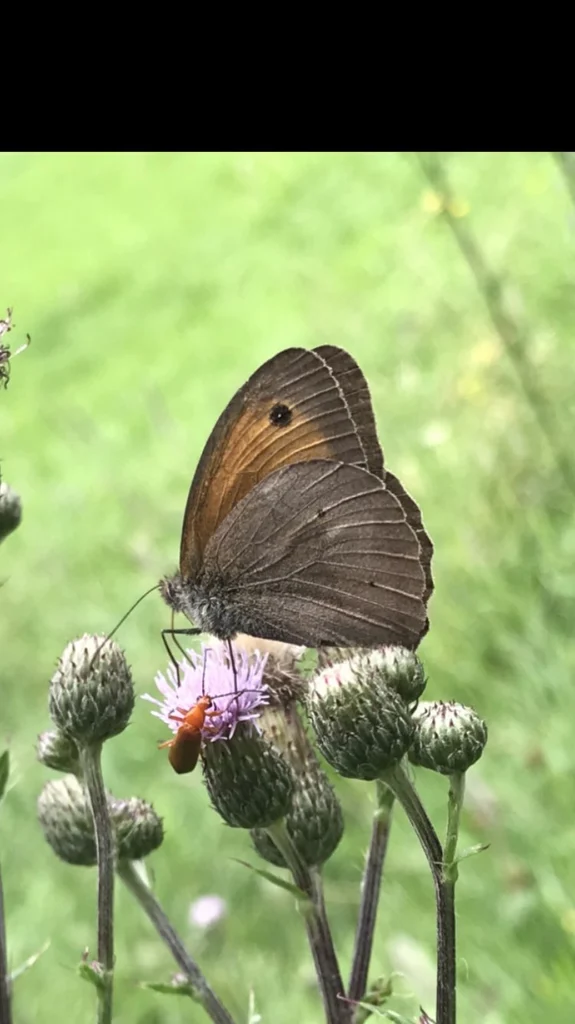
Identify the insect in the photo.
Maniola jurtina
